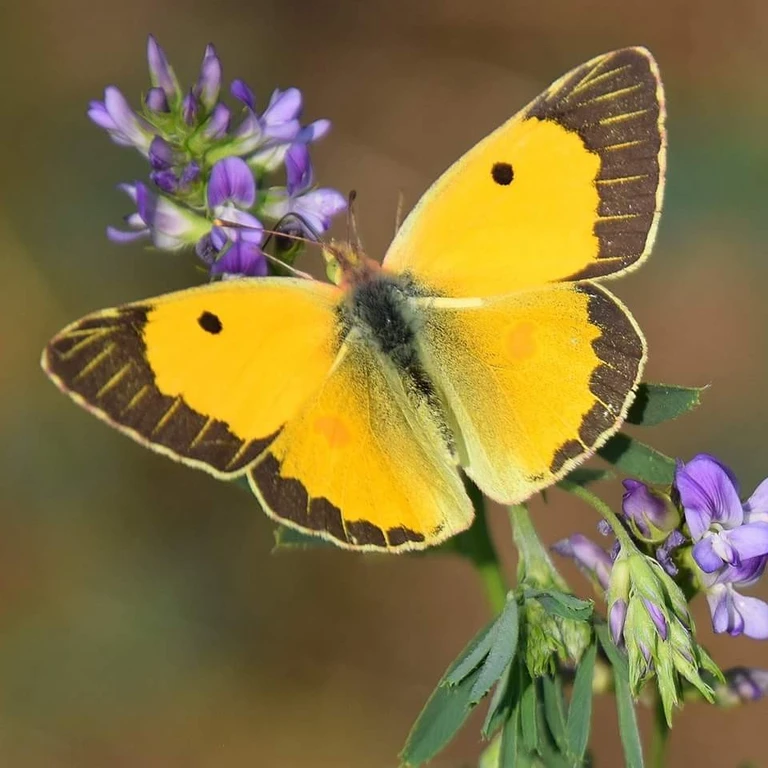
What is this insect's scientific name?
Colias croceus
